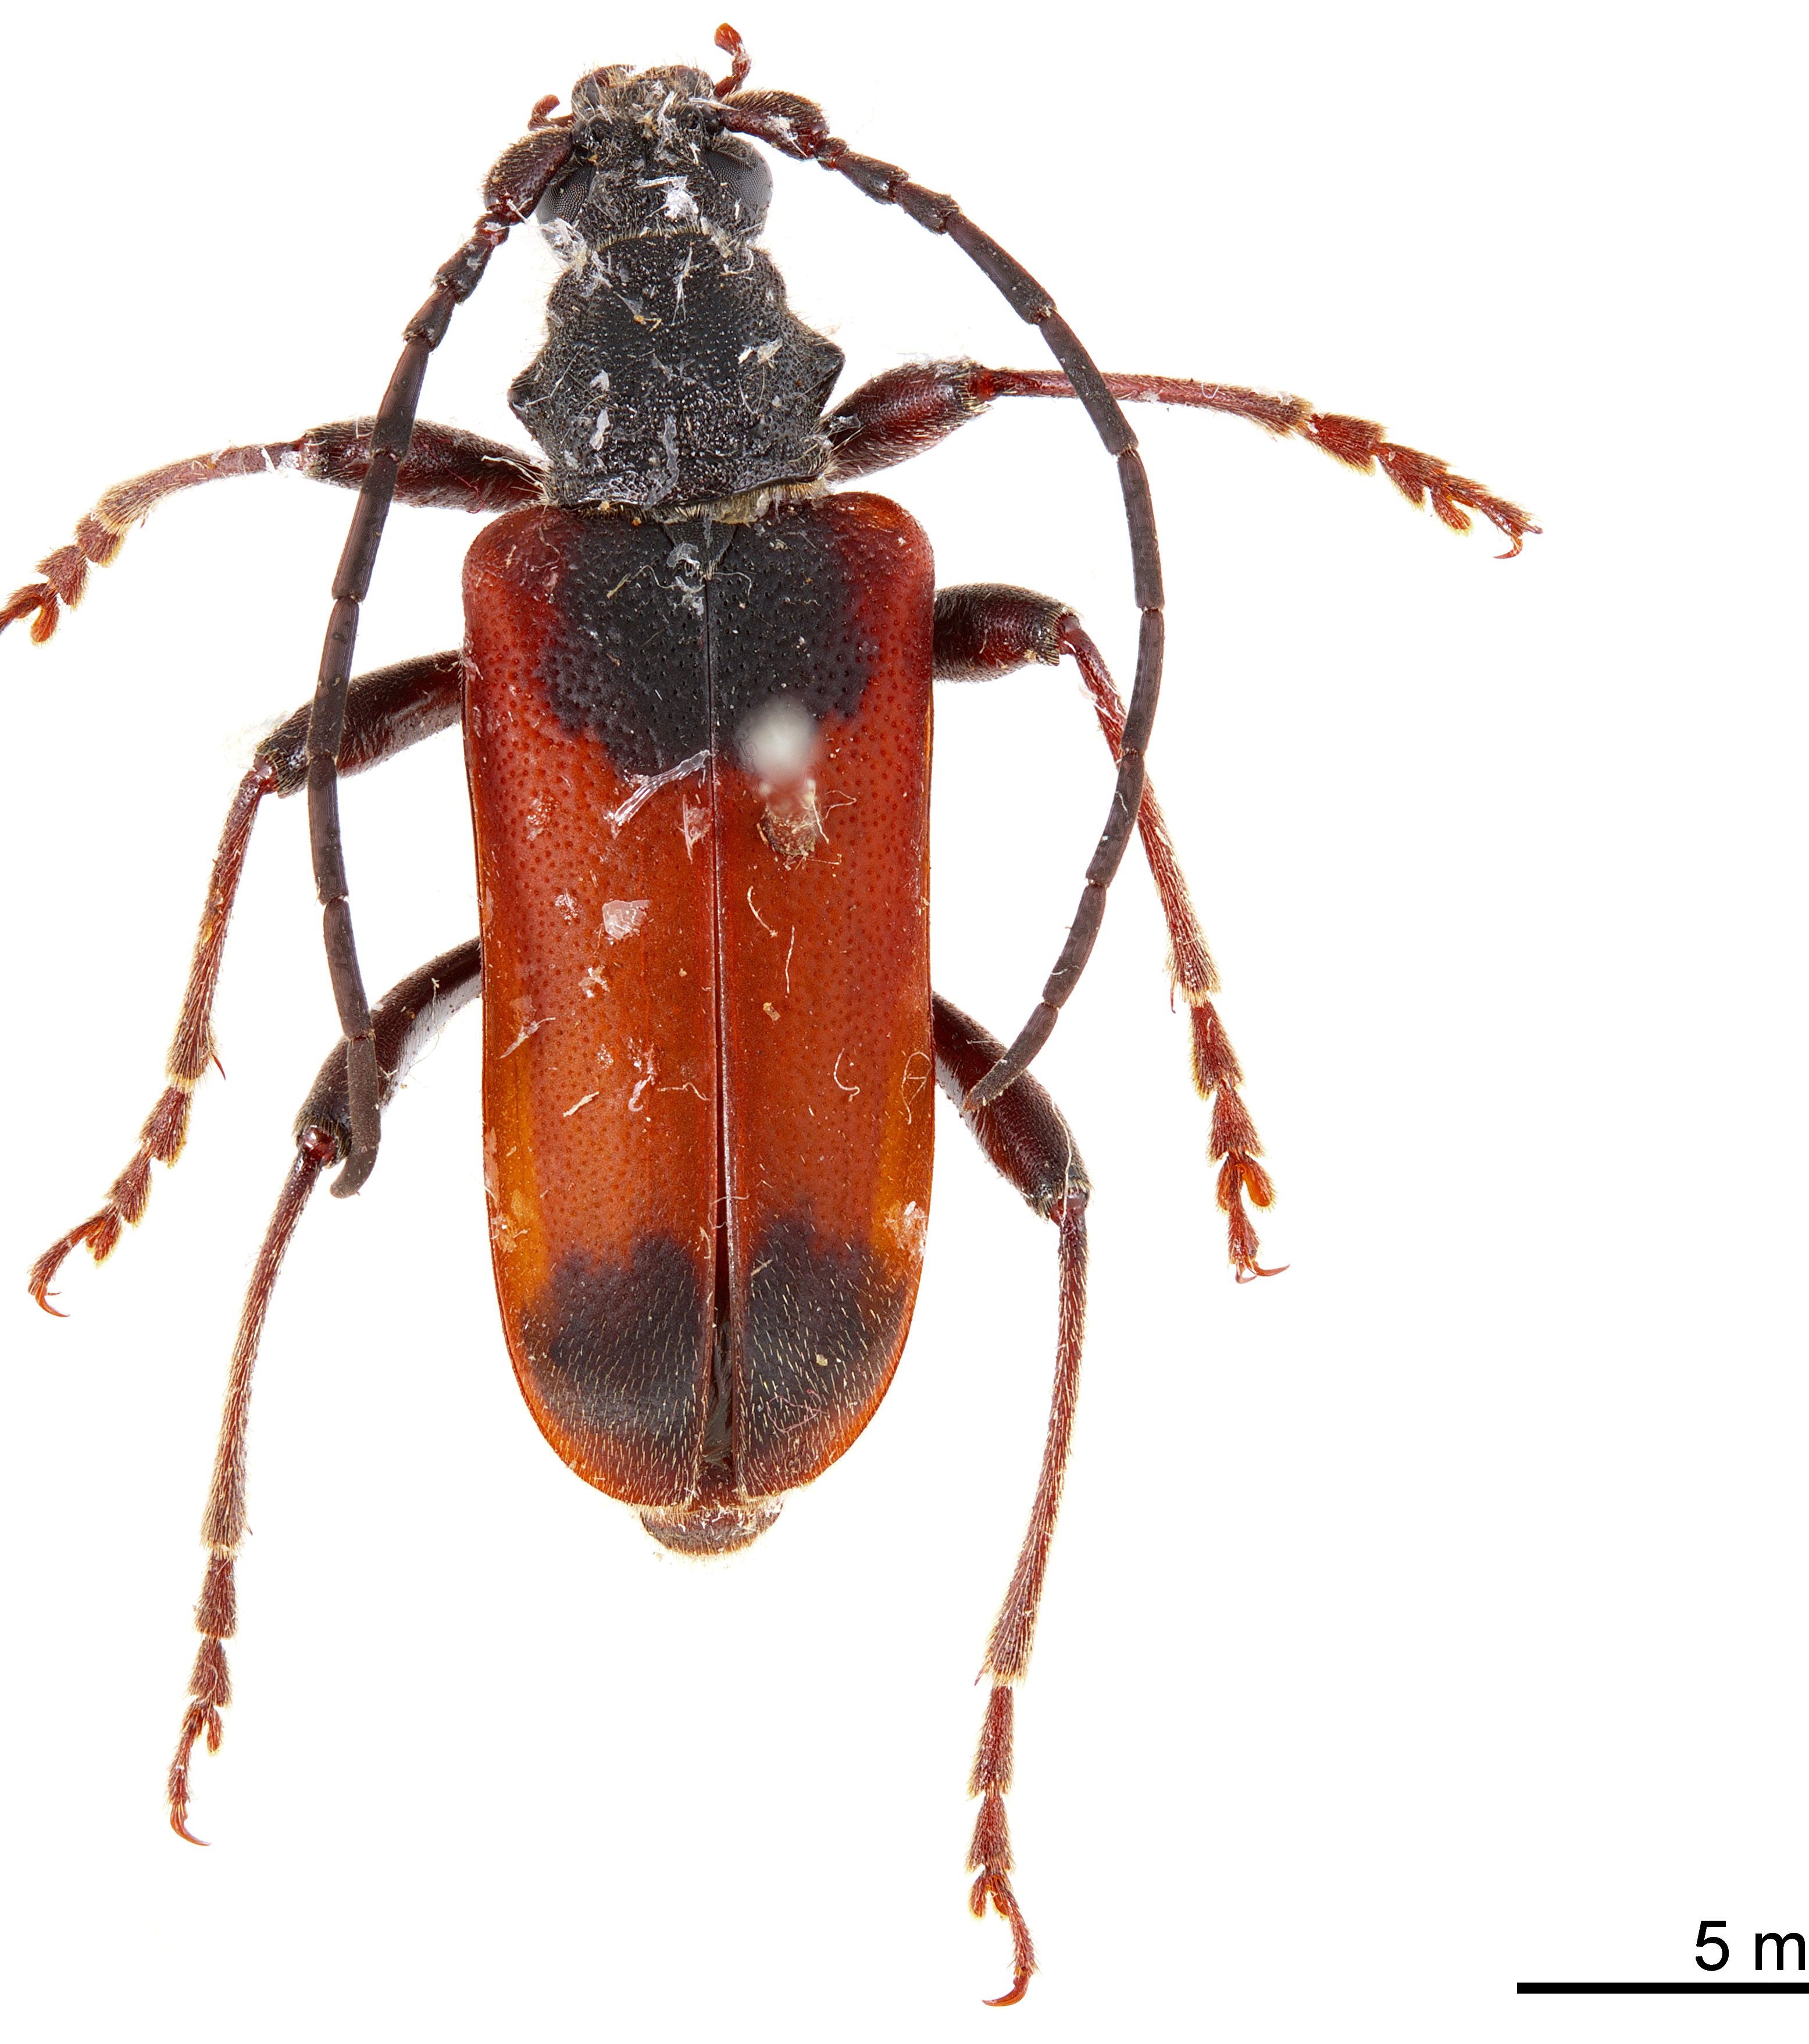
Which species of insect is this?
Neanthophylax mirificus
